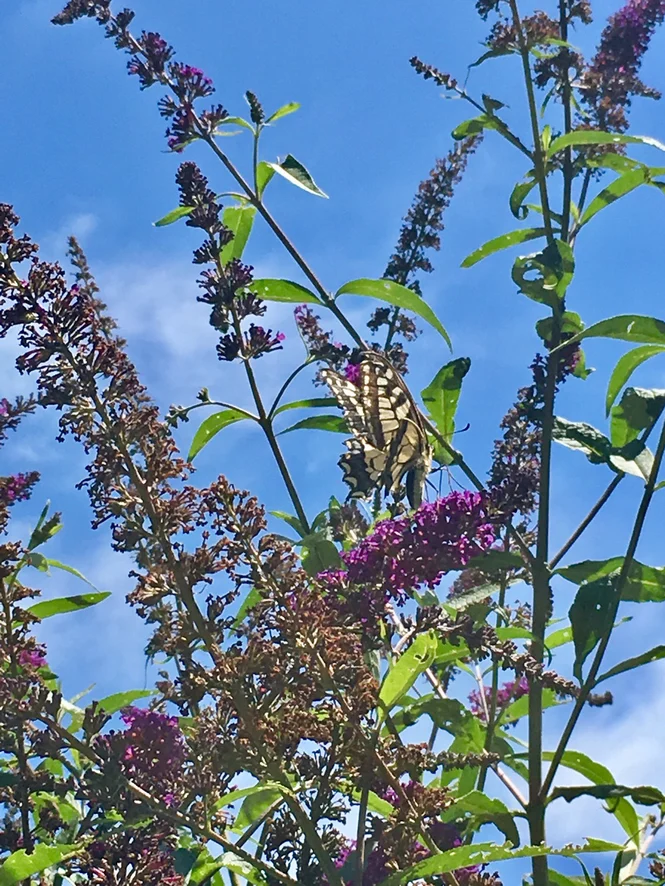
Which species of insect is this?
Papilio machaon
